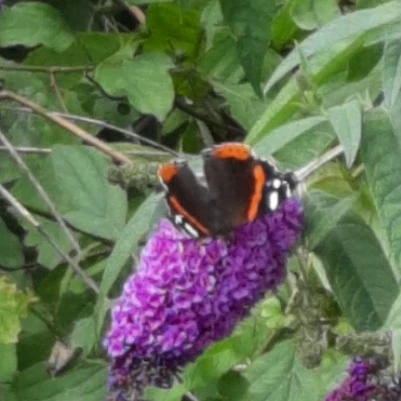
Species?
Vanessa atalanta
